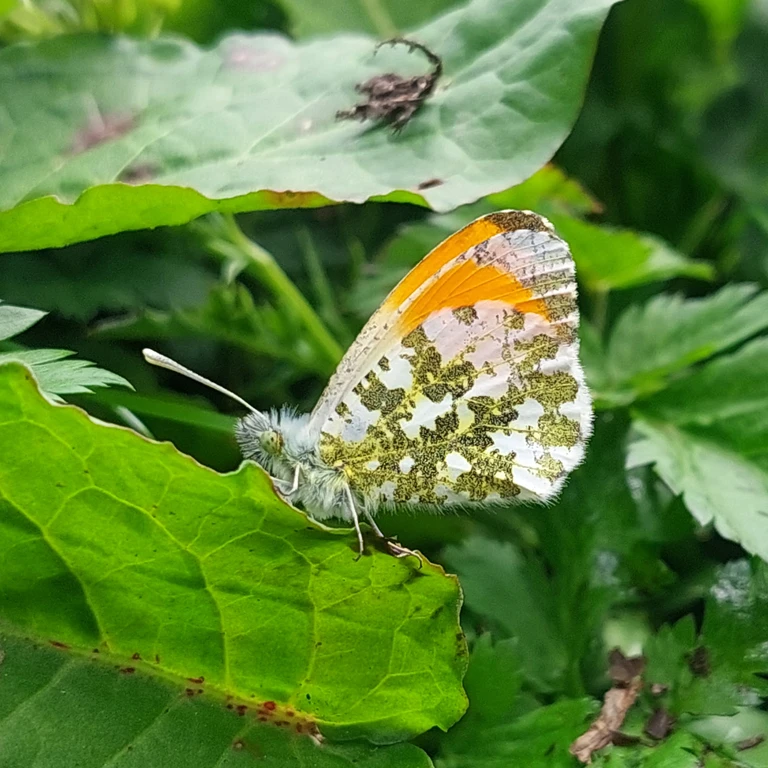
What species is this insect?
Anthocharis cardamines
